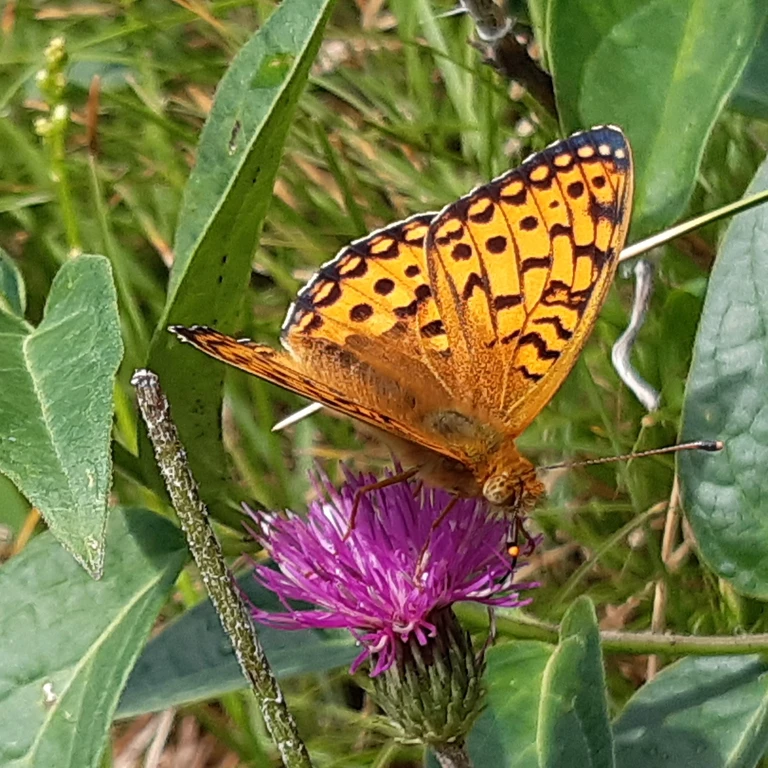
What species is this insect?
Speyeria aglaja
